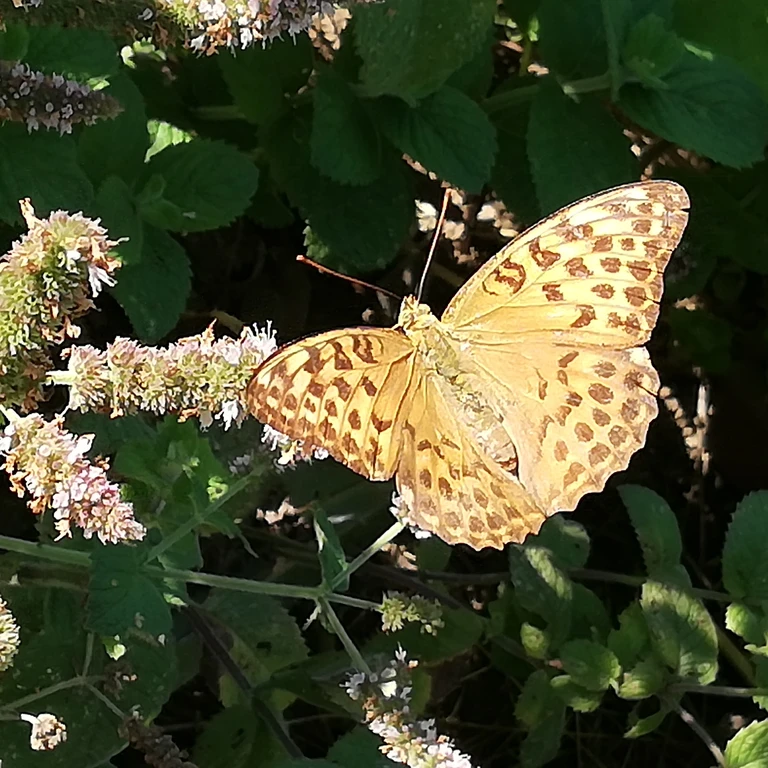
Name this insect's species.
Argynnis paphia
